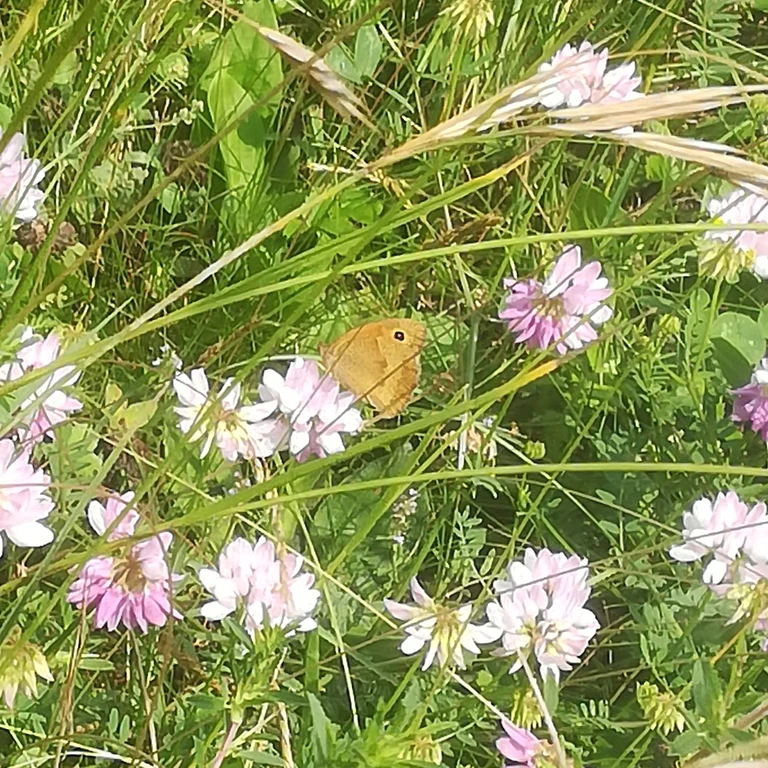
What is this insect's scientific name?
Maniola jurtina
